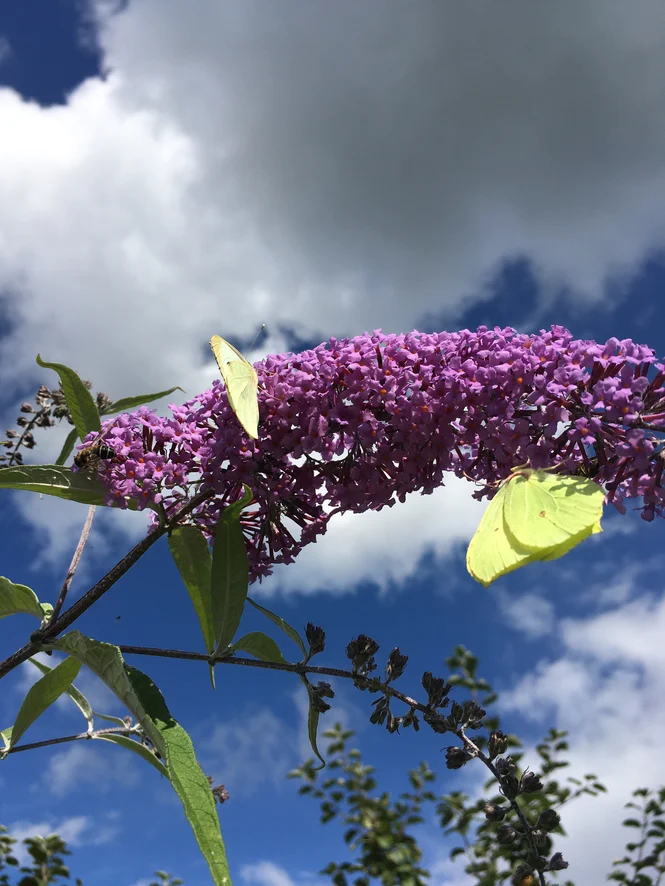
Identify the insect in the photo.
Gonepteryx rhamni
